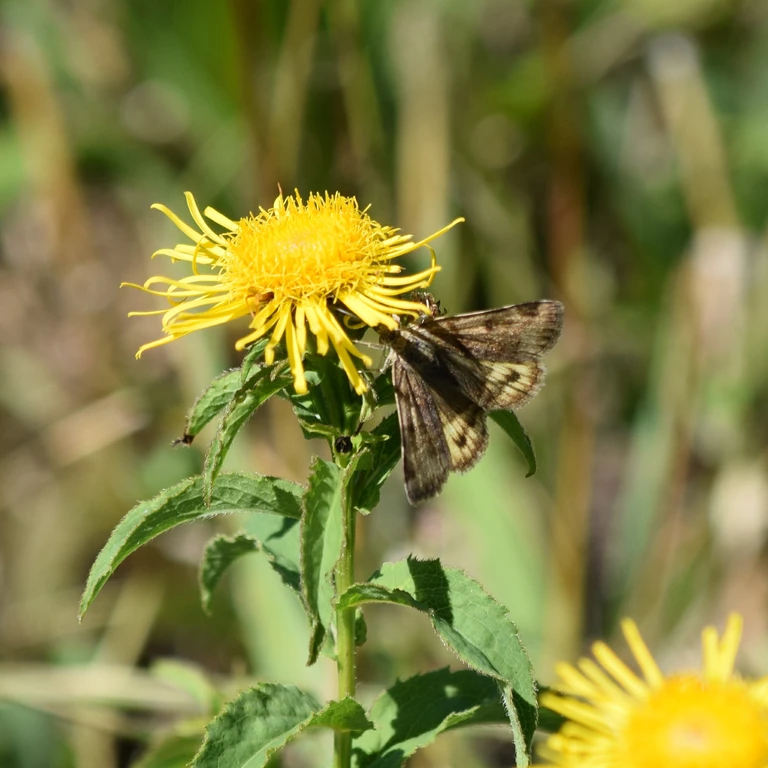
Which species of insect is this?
Euclidia glyphica
